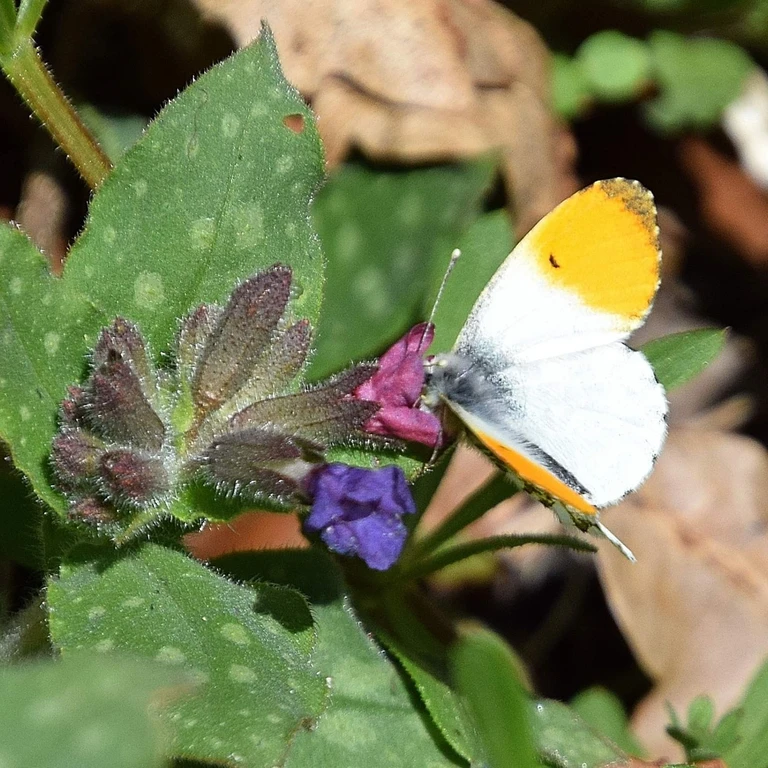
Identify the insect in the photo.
Anthocharis cardamines
